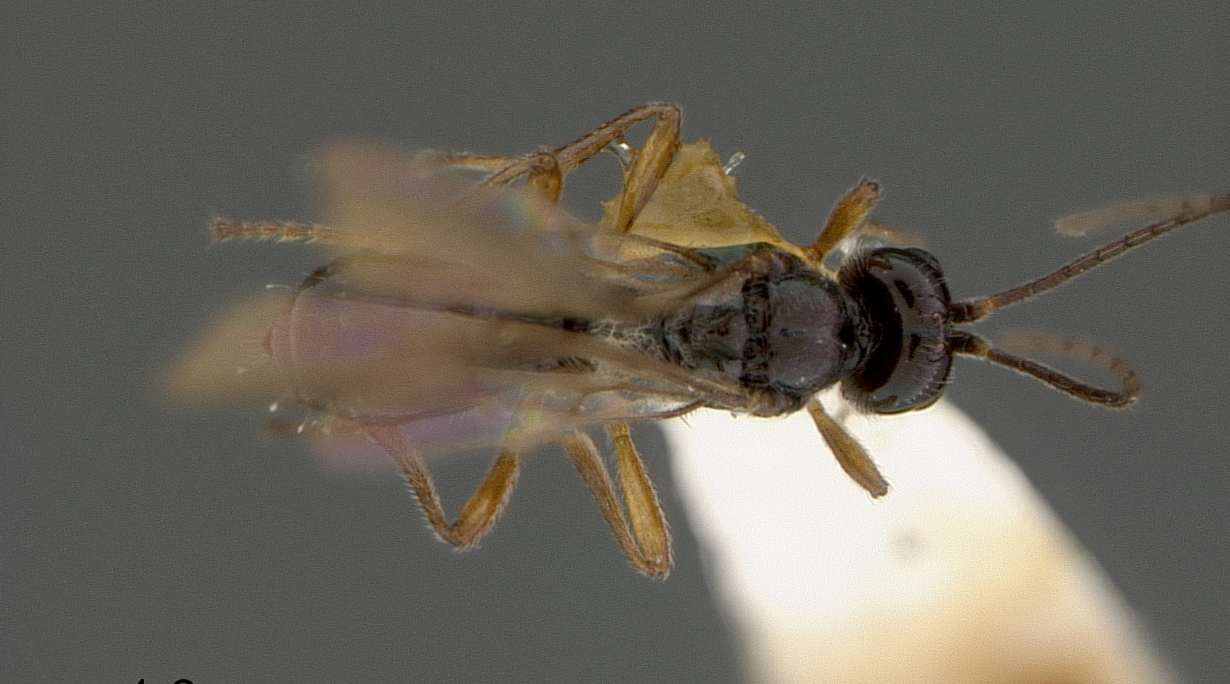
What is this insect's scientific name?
Chorebus aquaticus
